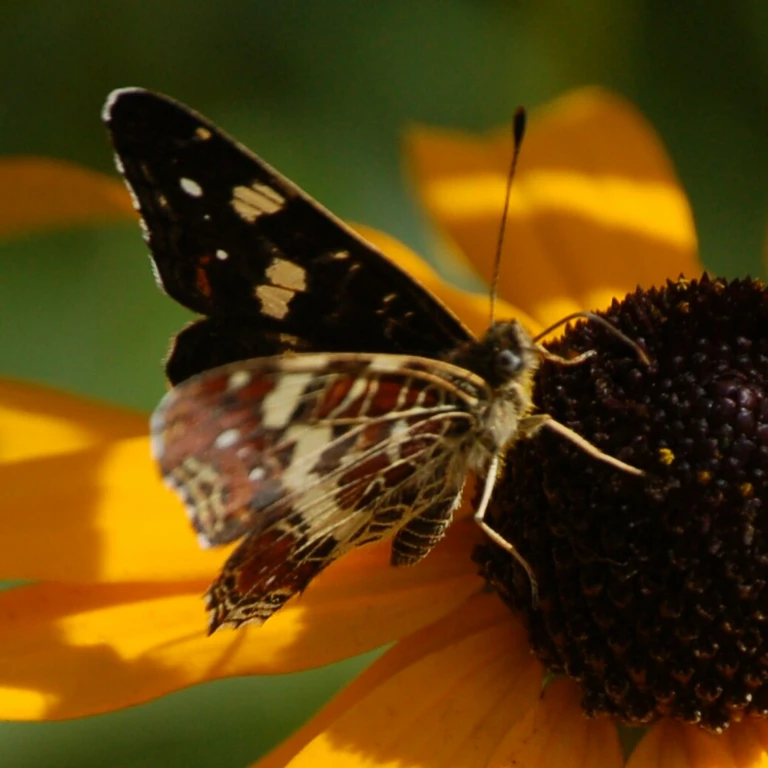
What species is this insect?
Araschnia levana
